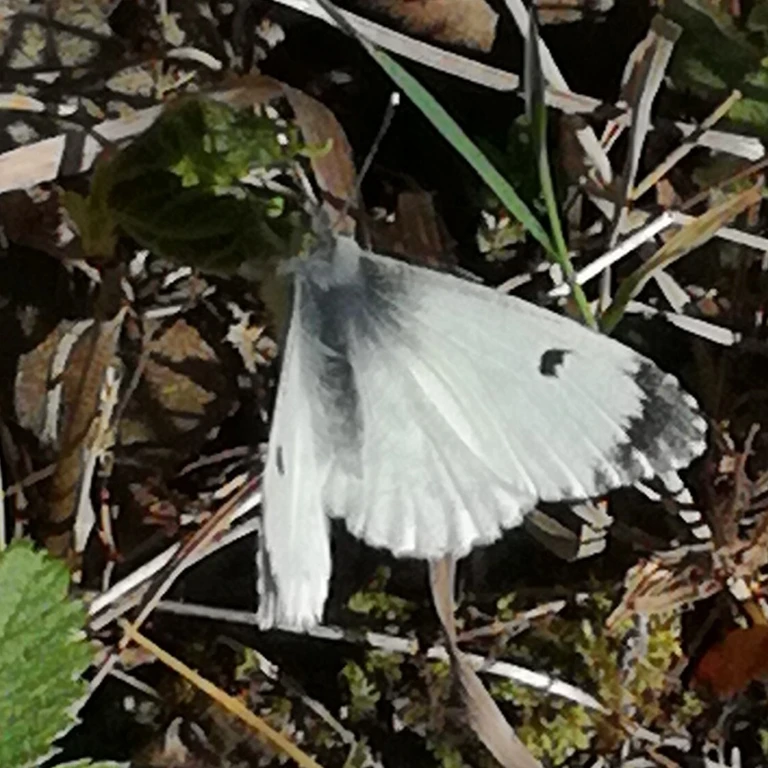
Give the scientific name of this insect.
Anthocharis cardamines
